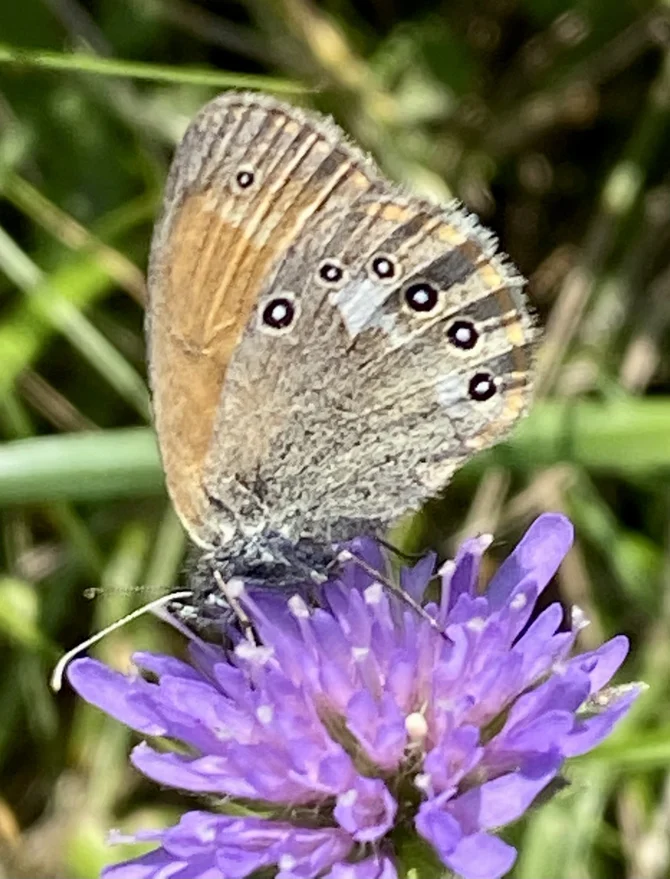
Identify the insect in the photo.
Coenonympha glycerion (also Coenonympha iphis)
